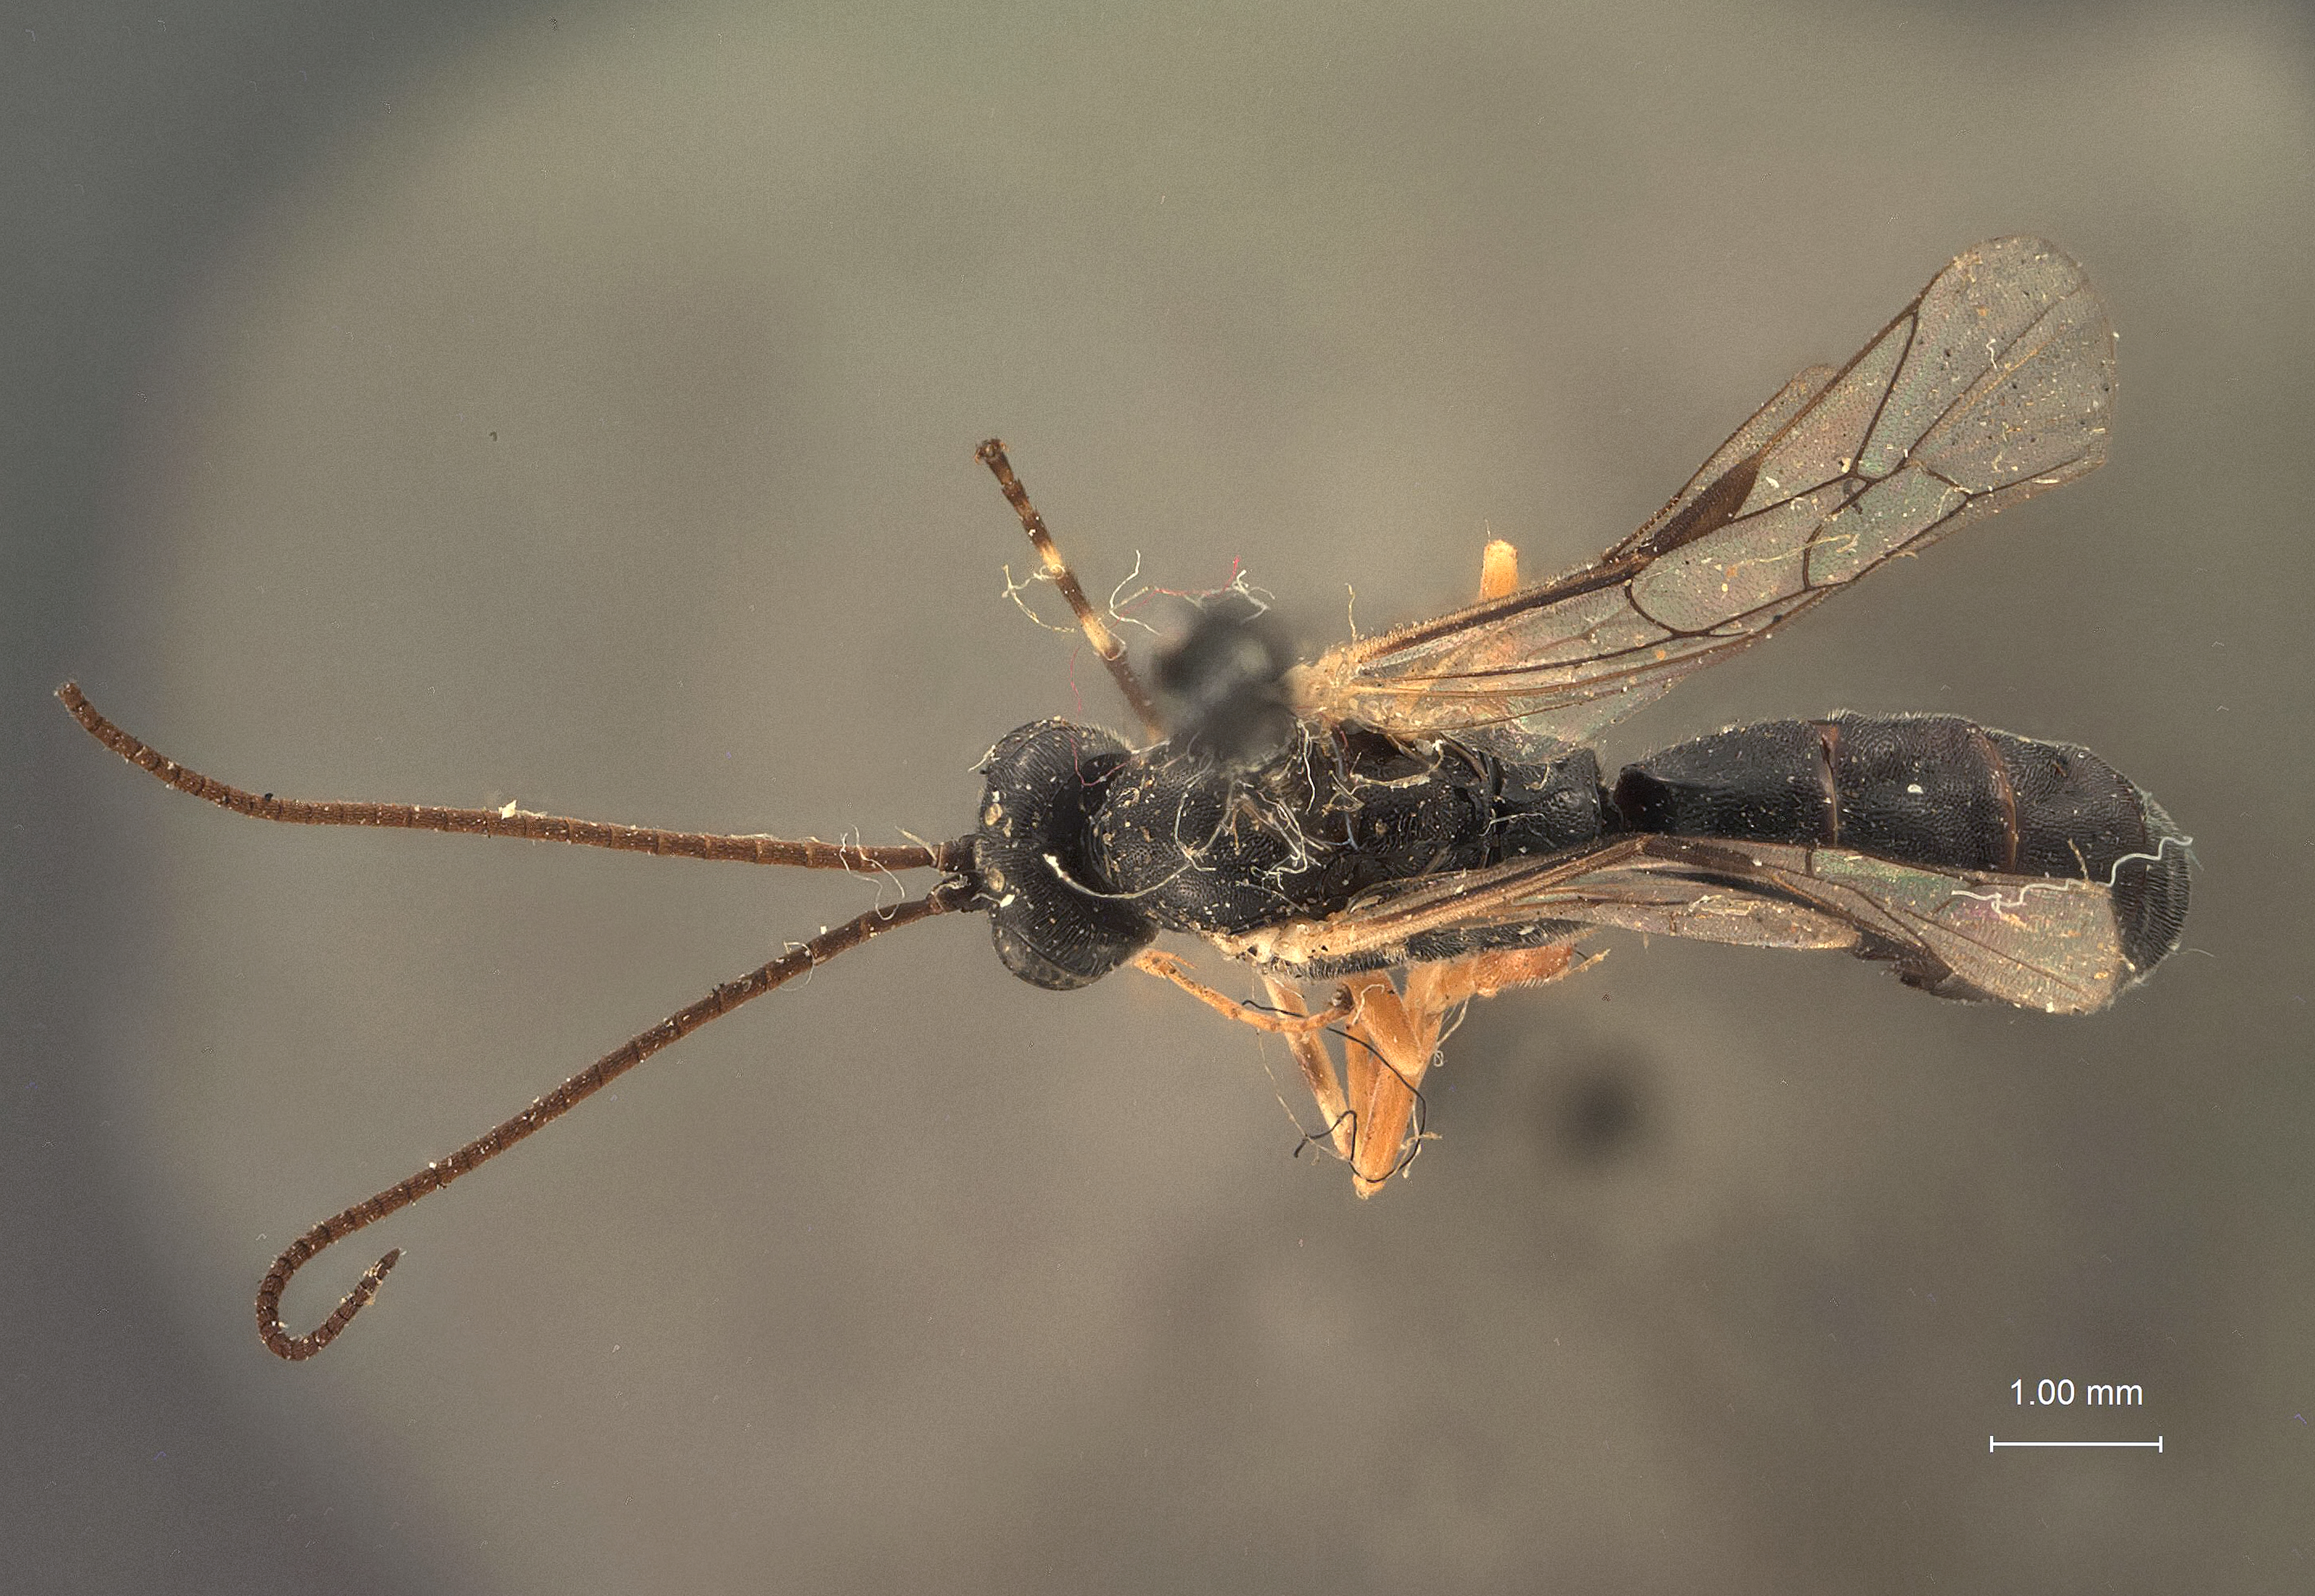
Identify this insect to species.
Glypta arcuata
